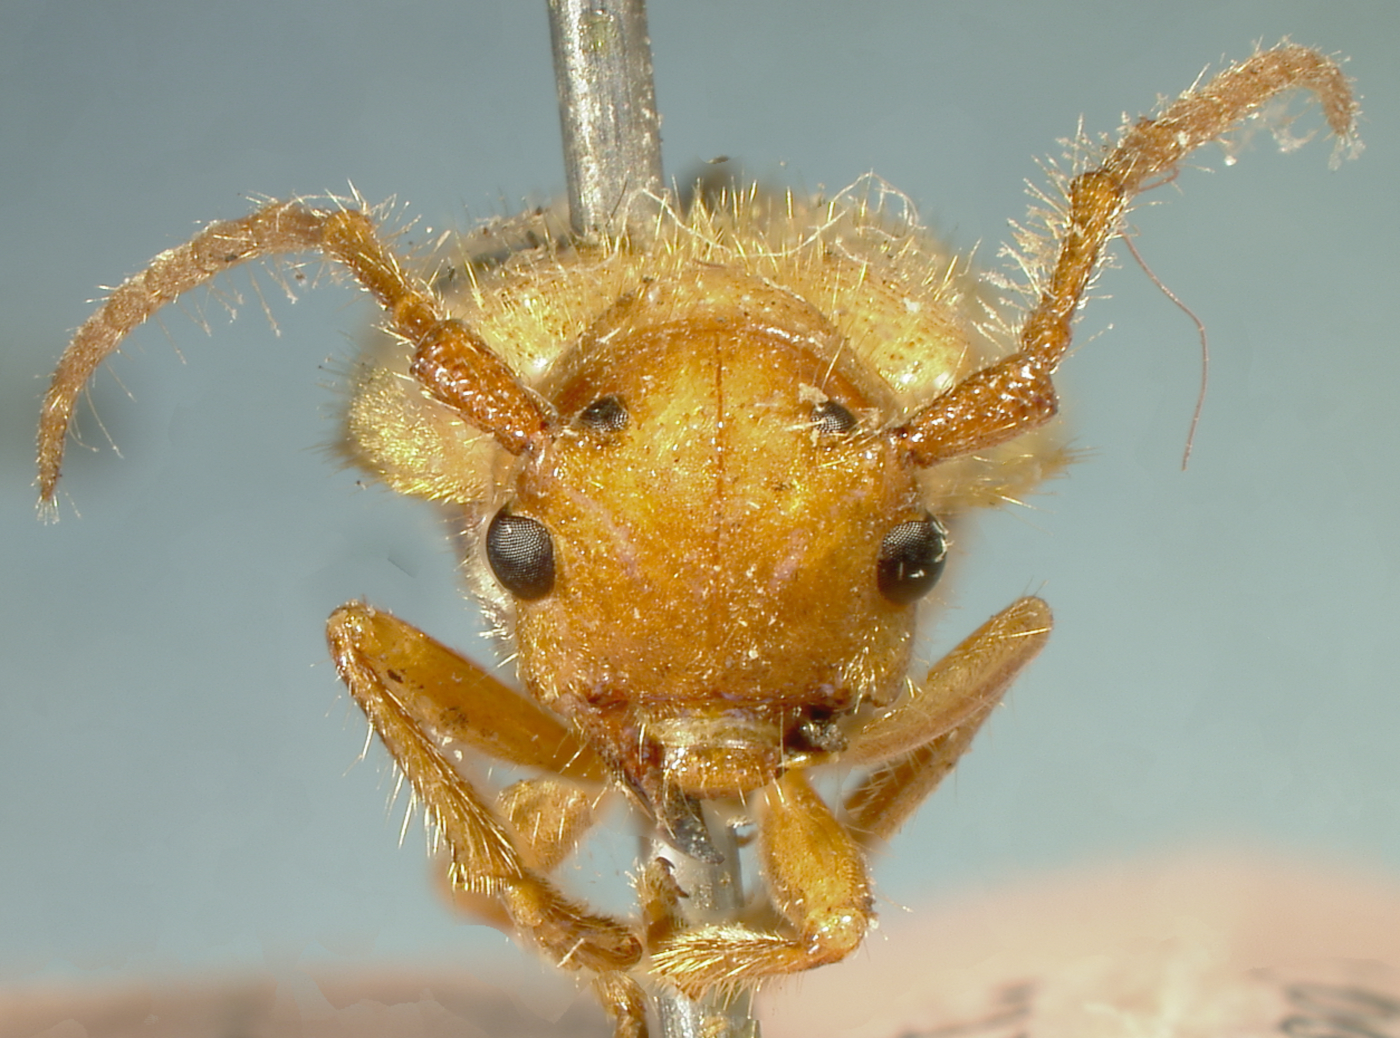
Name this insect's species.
Chreonoma seminuda (also Bacchisa testacea)
